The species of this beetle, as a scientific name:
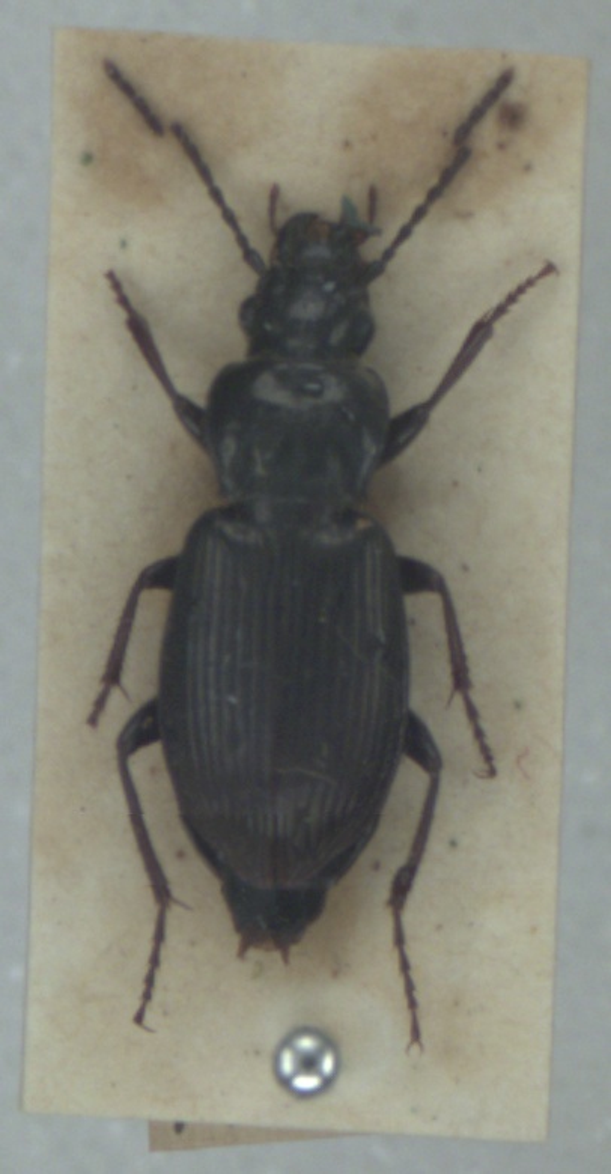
Pterostichus oblongopunctatus
